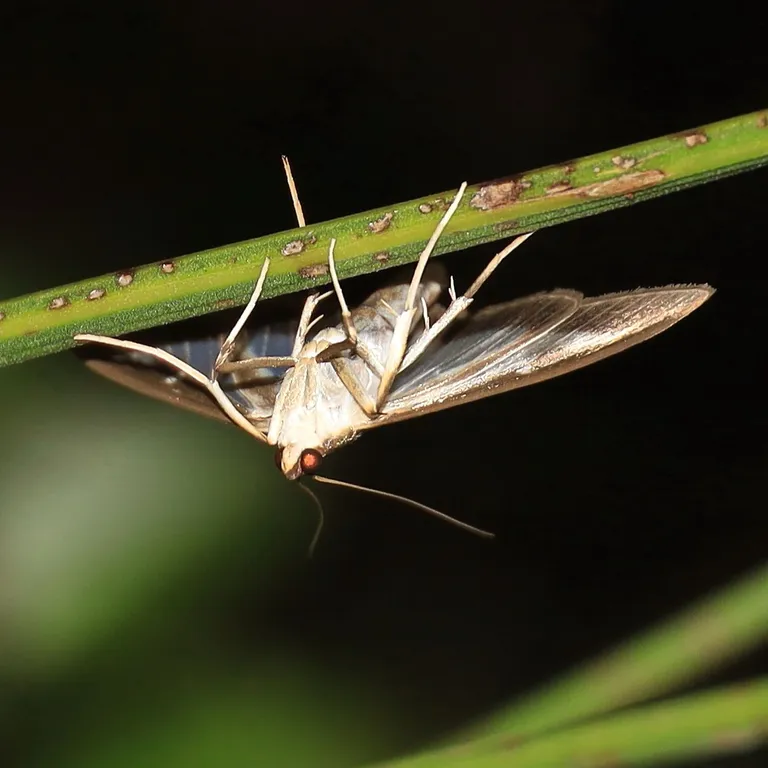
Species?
Cydalima perspectalis
